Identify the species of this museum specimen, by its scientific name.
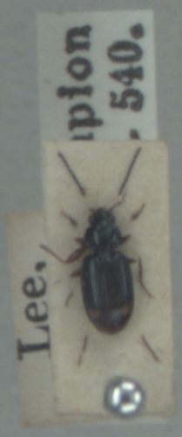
Bembidion biguttatum
